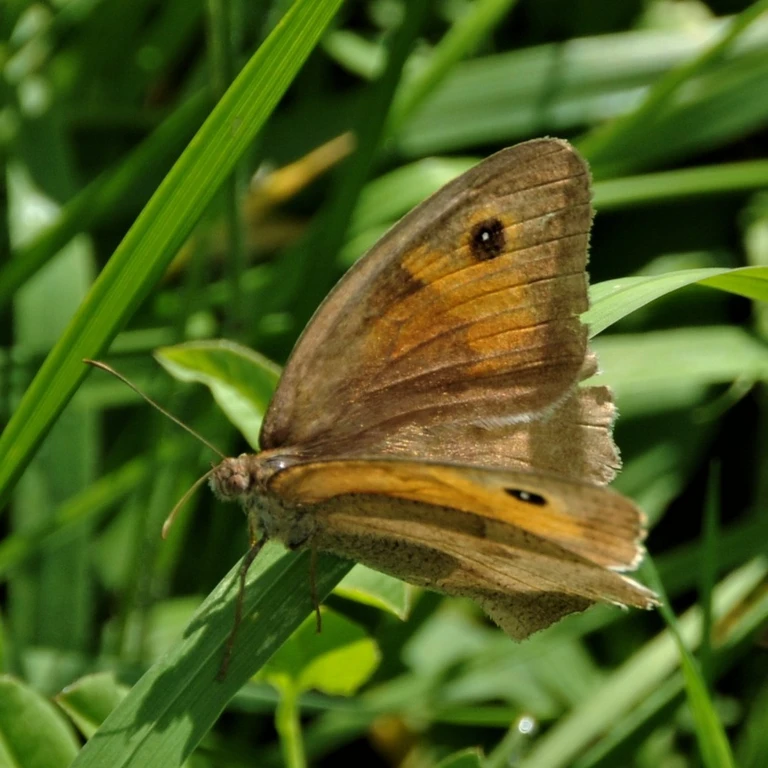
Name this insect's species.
Maniola jurtina
